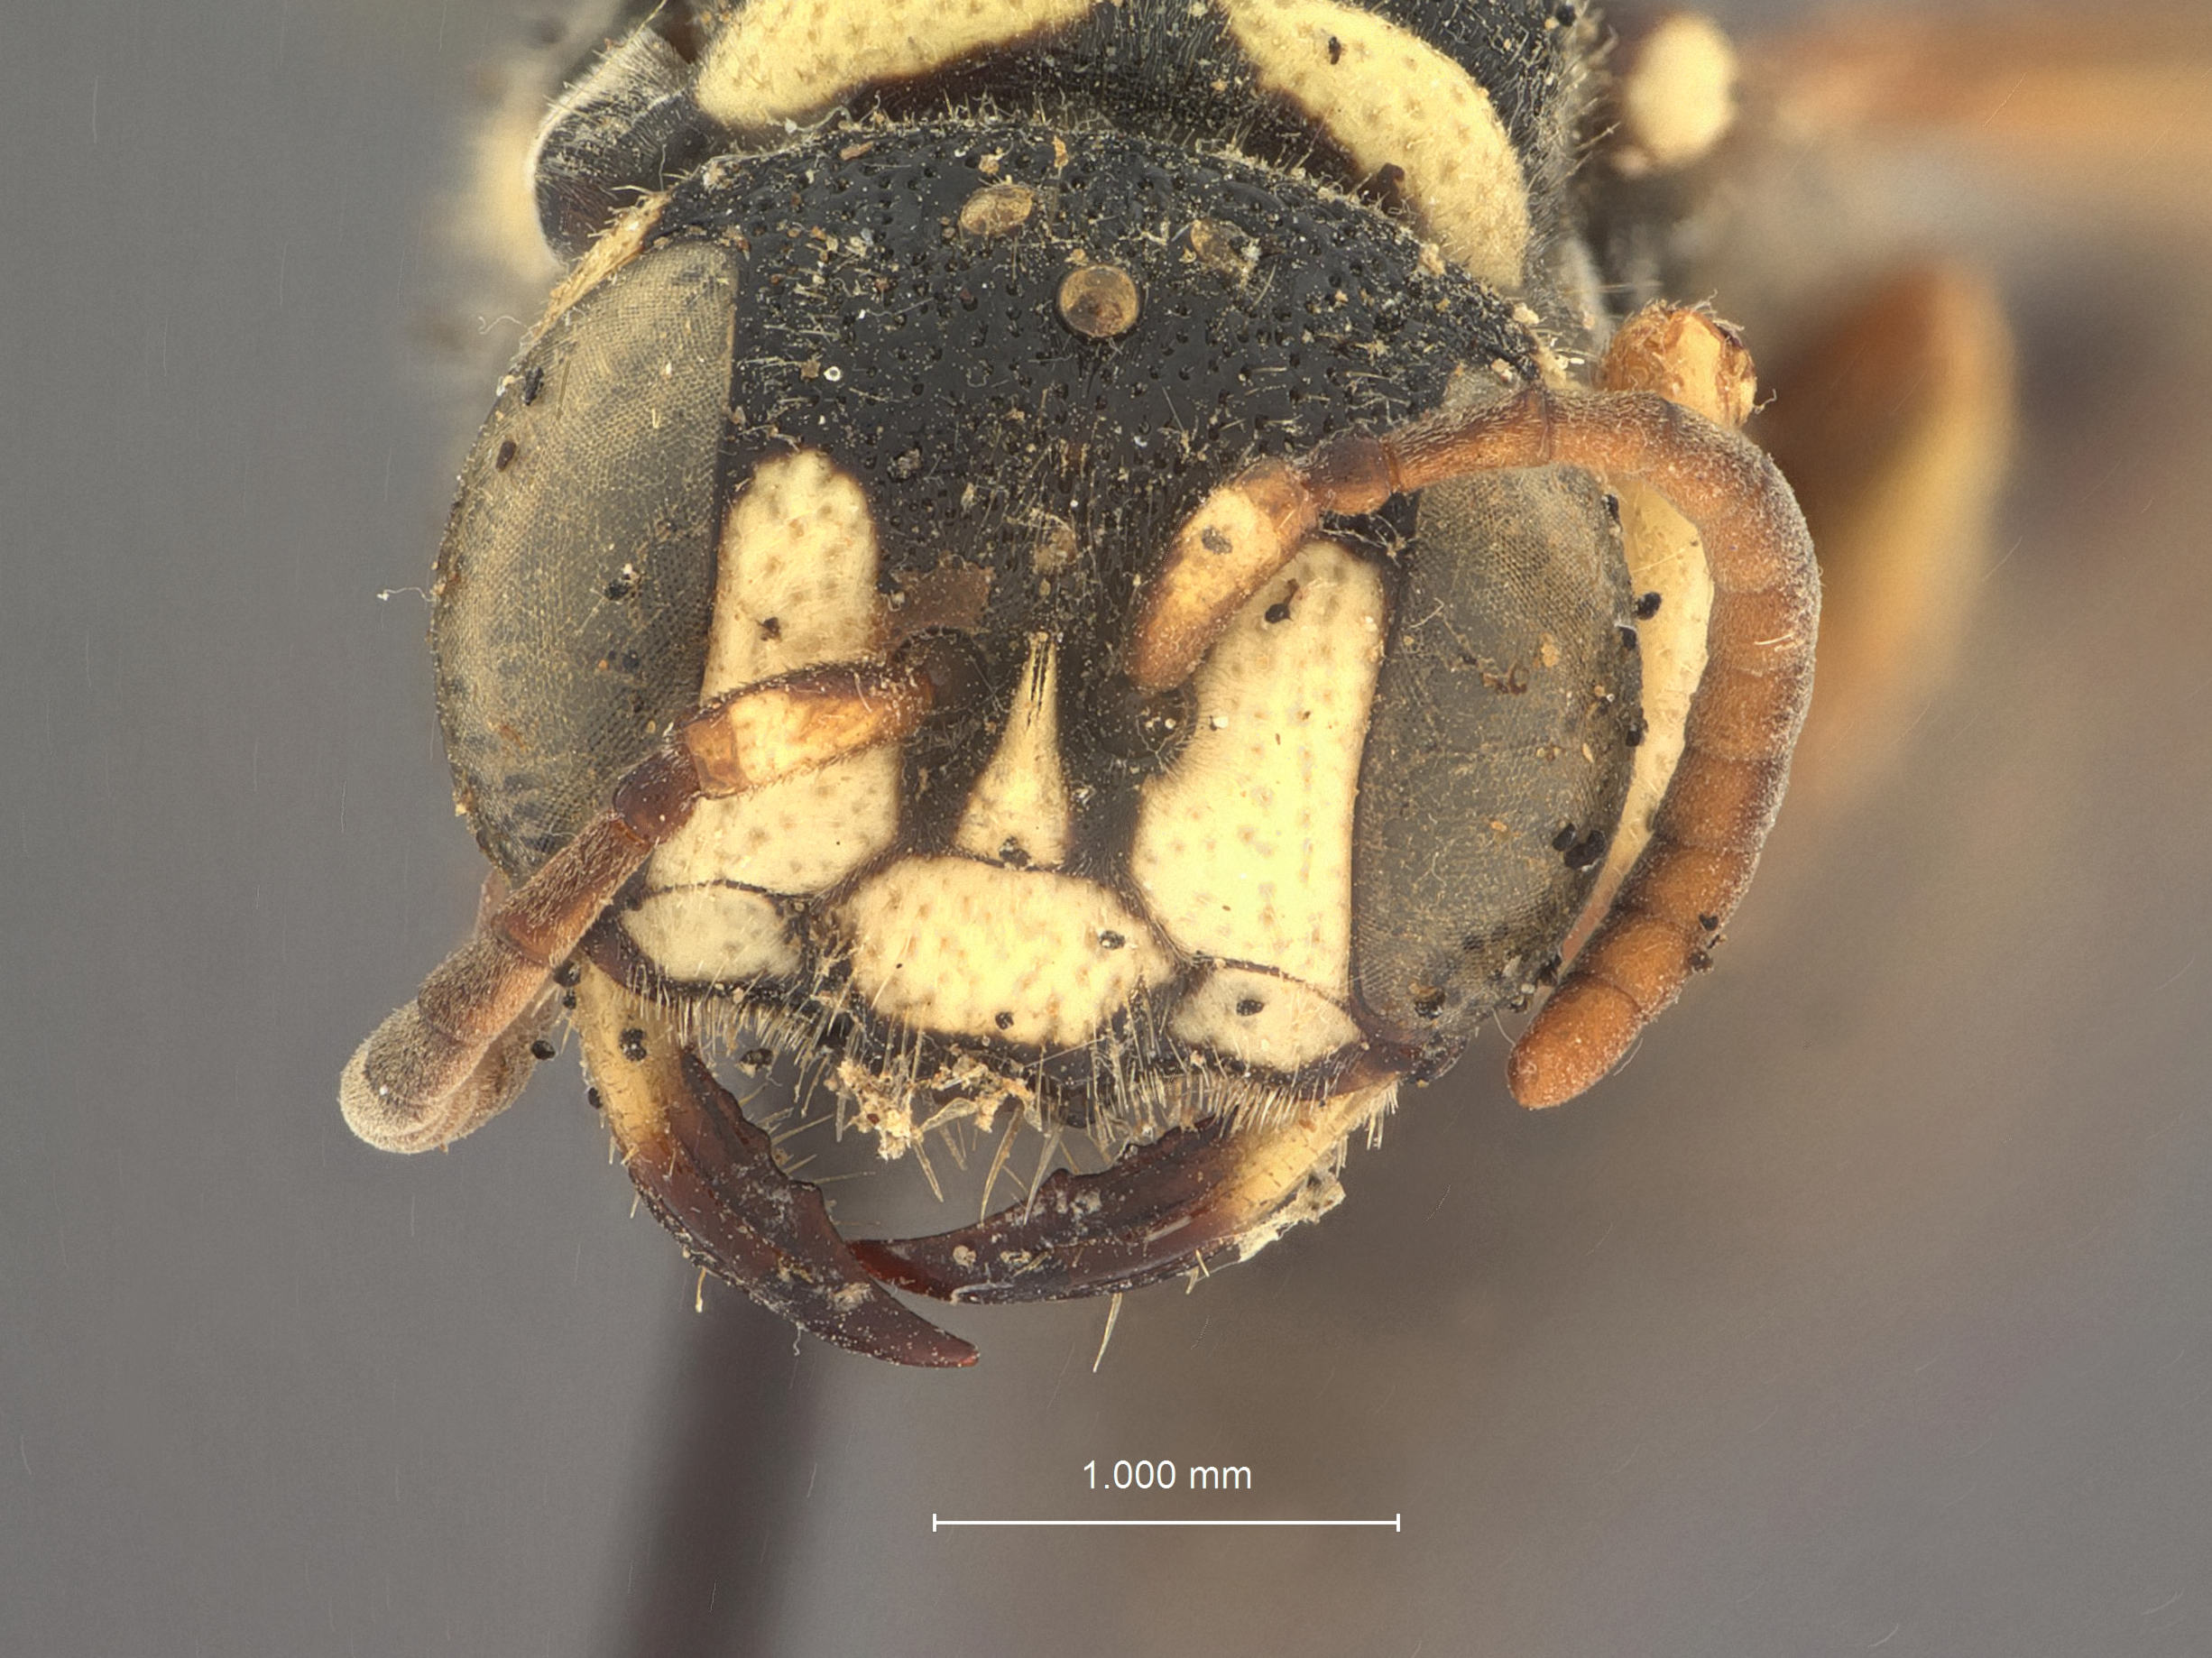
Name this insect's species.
Cerceris macswaini
